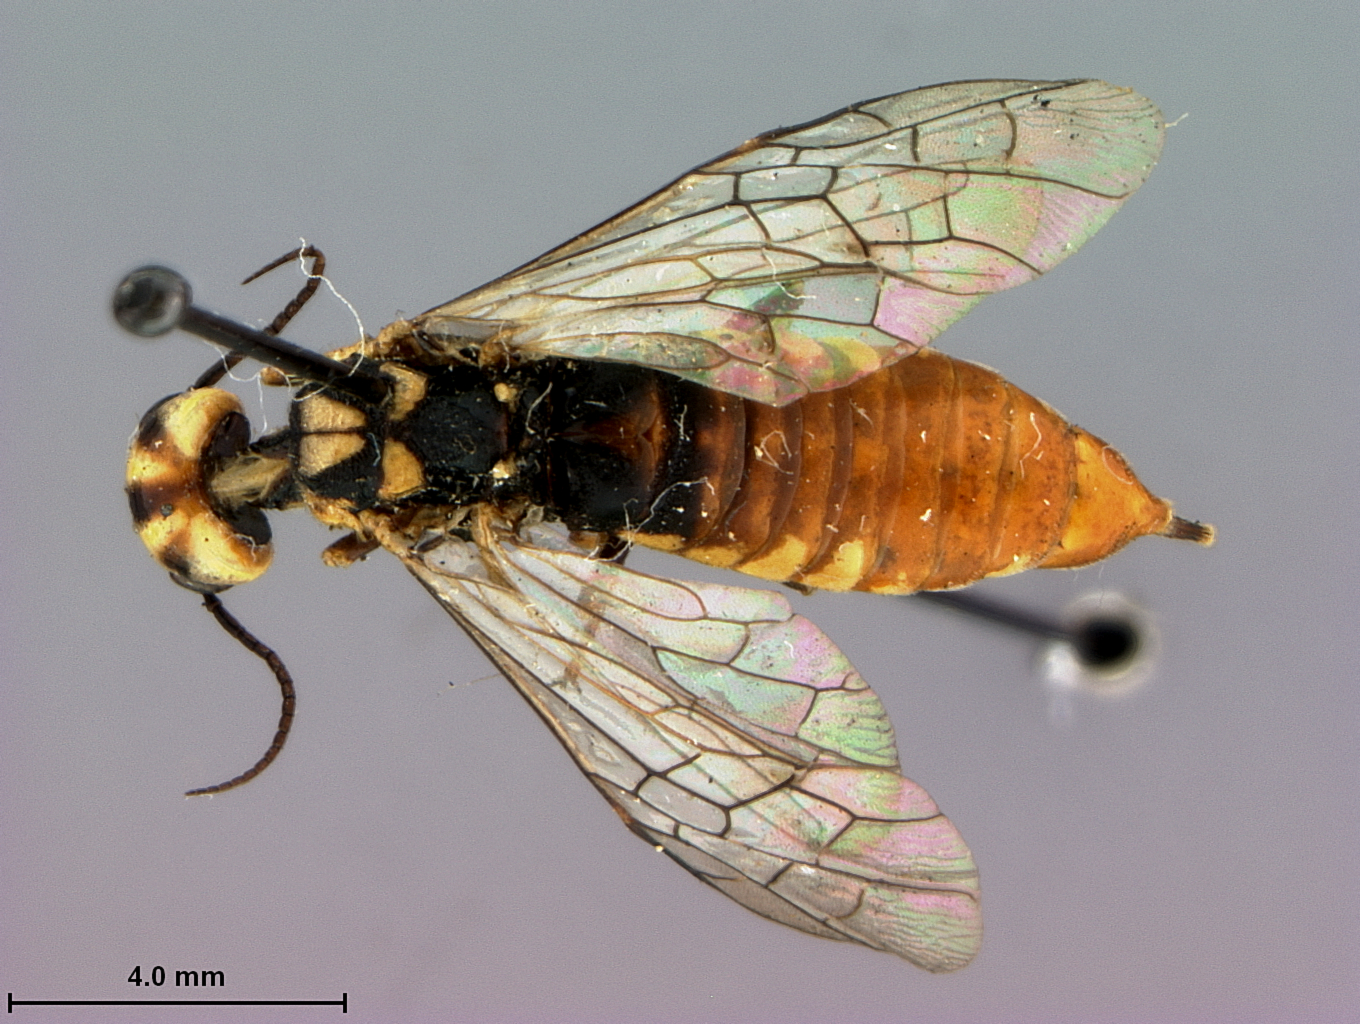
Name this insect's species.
Xiphydria champlaini
